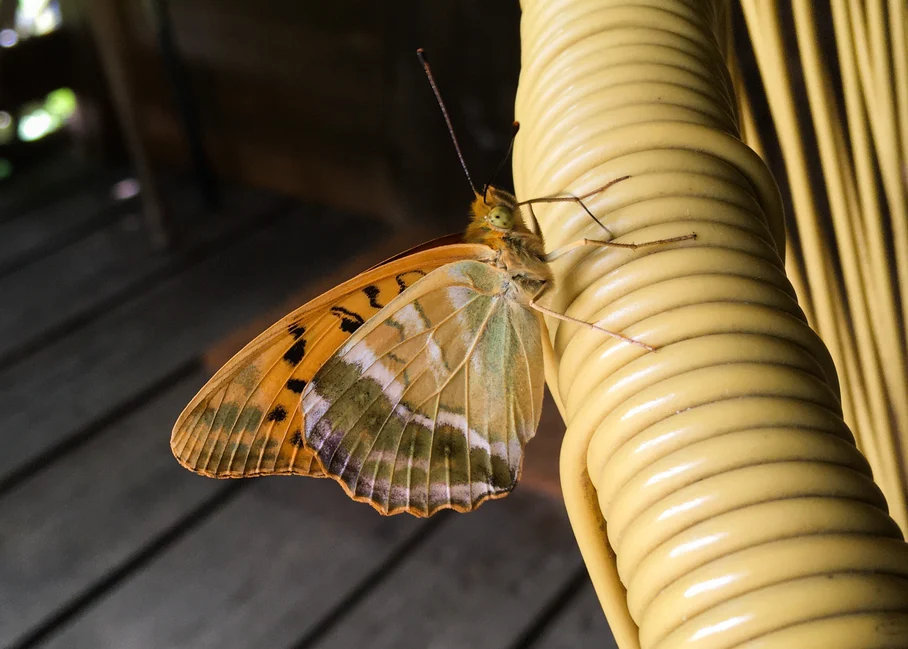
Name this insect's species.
Argynnis paphia
